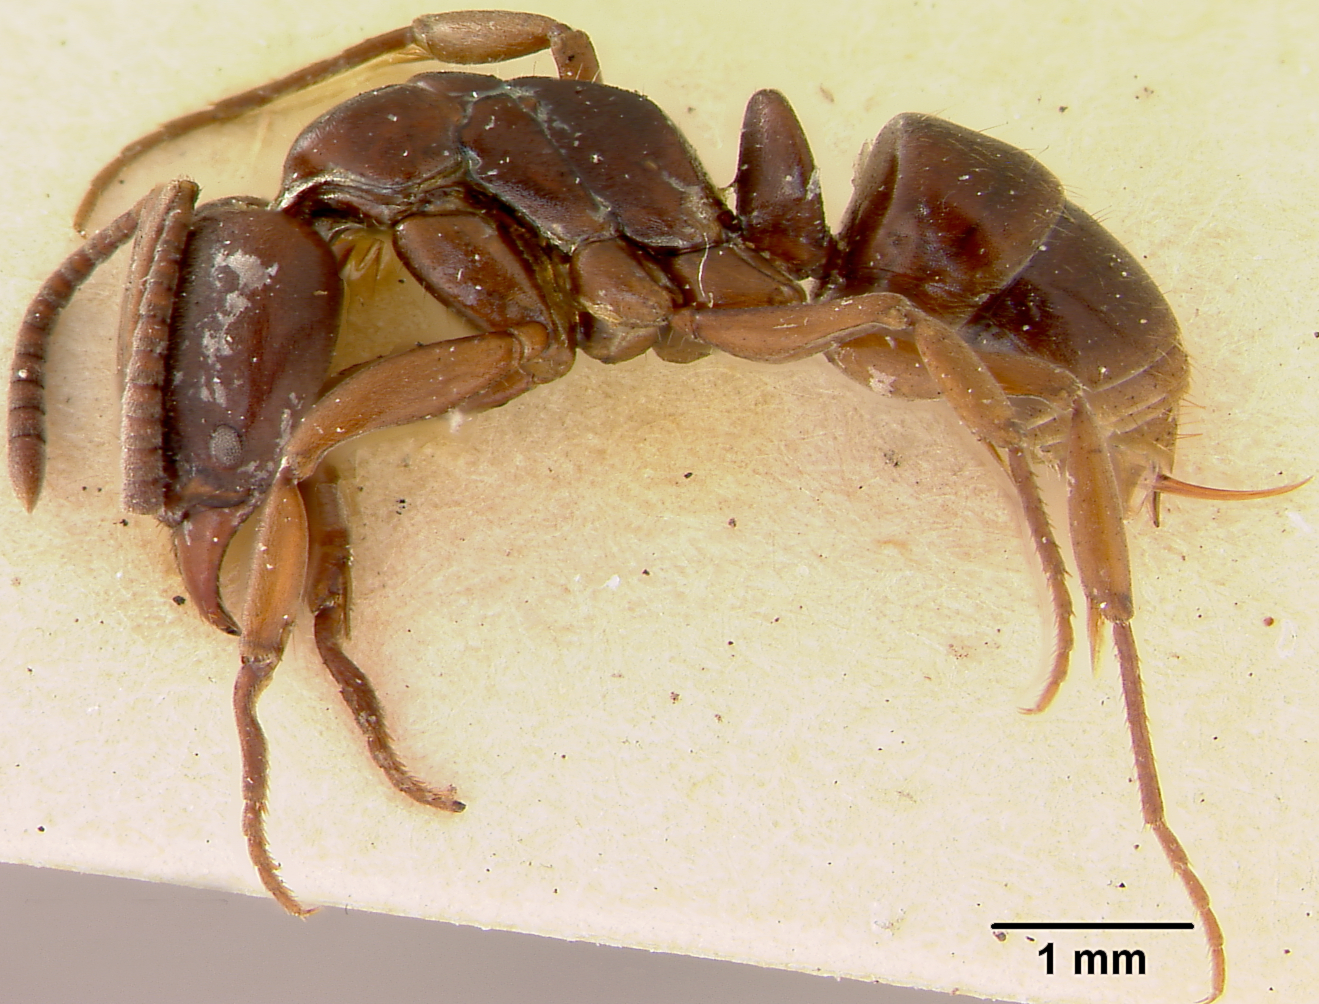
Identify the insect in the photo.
Euponera ingesta
